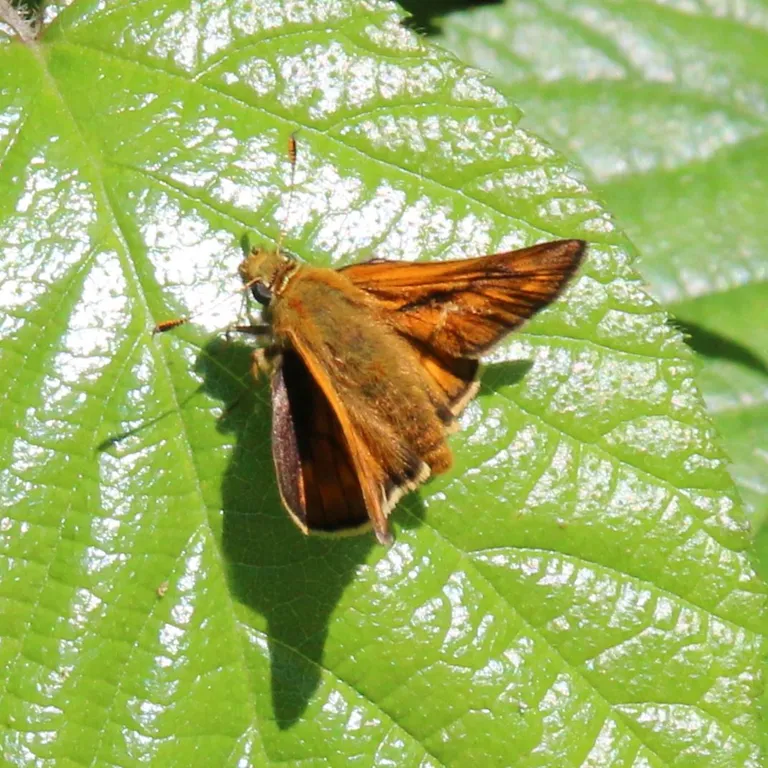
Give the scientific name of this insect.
Ochlodes sylvanus (also Ochlodes venata)
